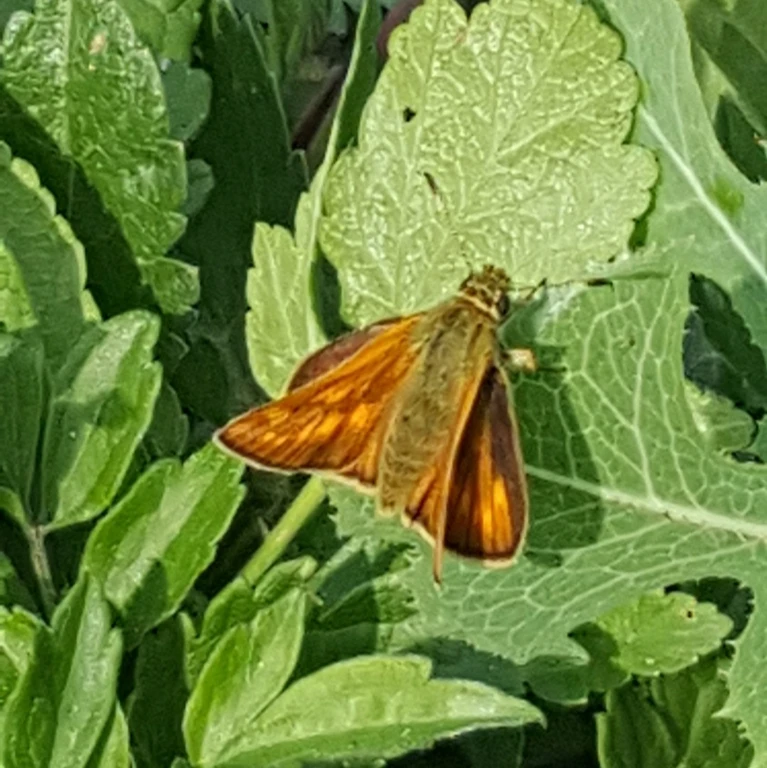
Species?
Ochlodes sylvanus (also Ochlodes venata)
